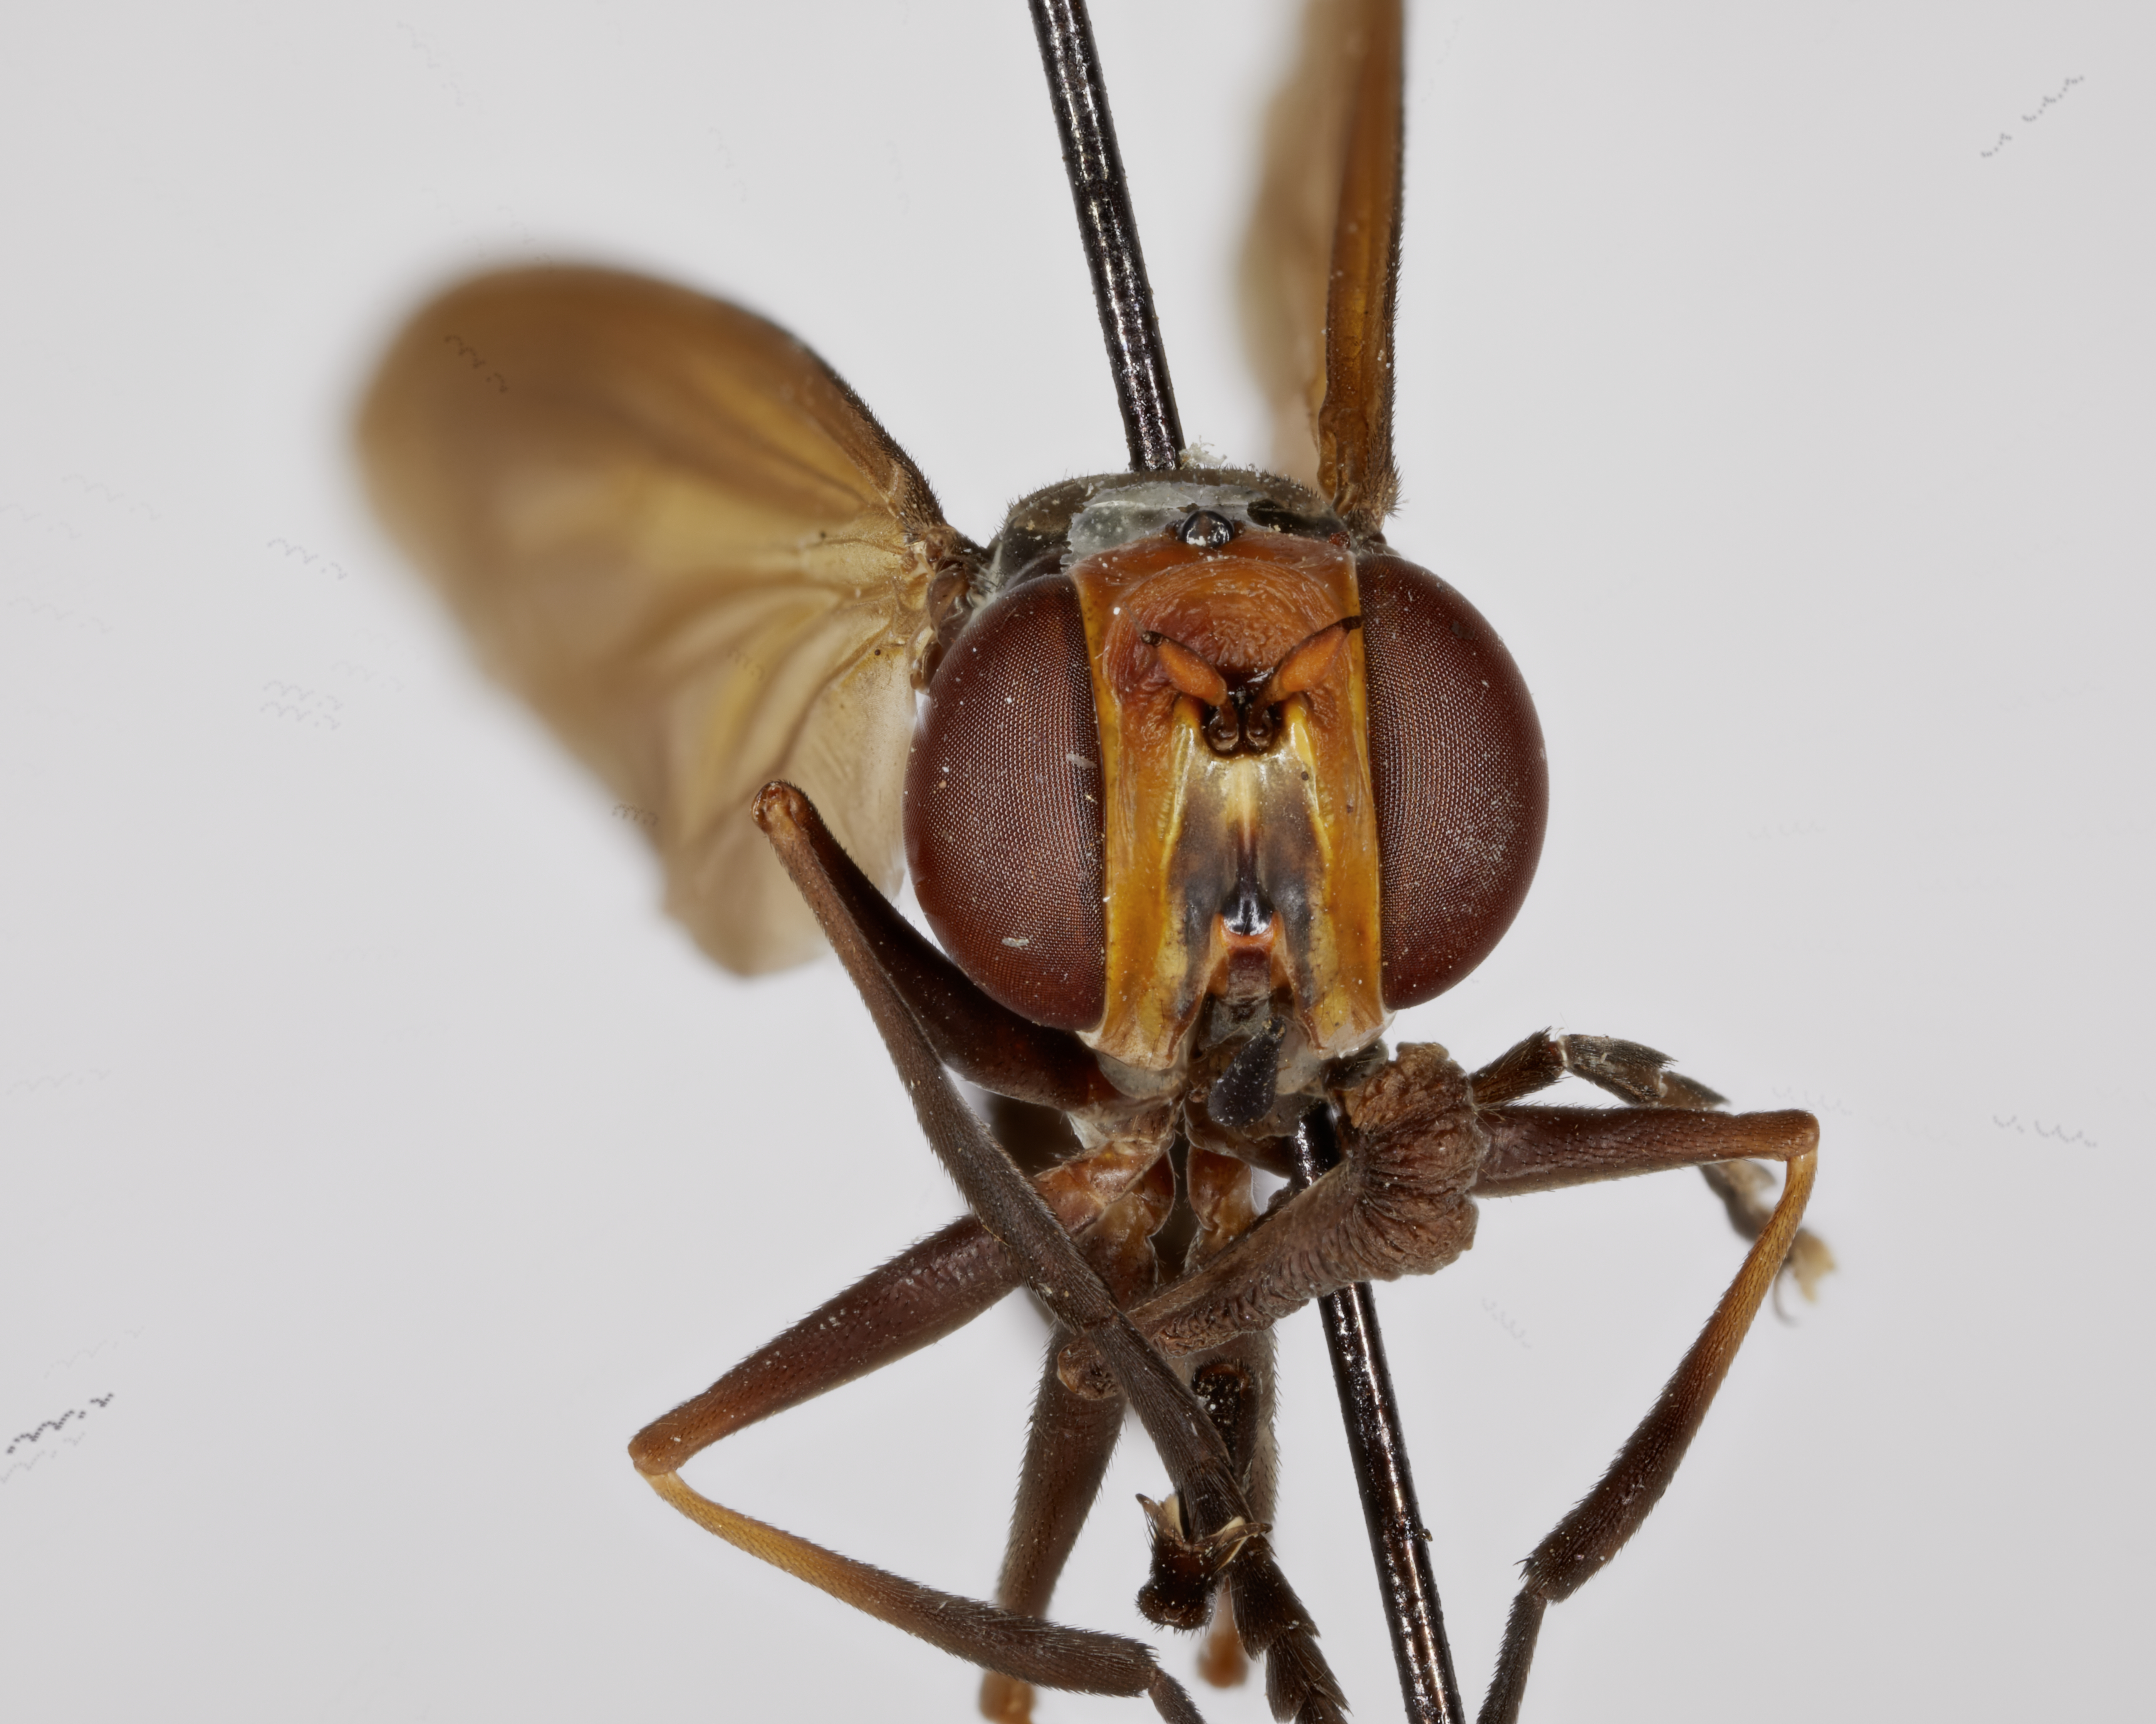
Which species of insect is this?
Neobrachyceraea obscuripennis (also Brachyceratias obscuripennis)
